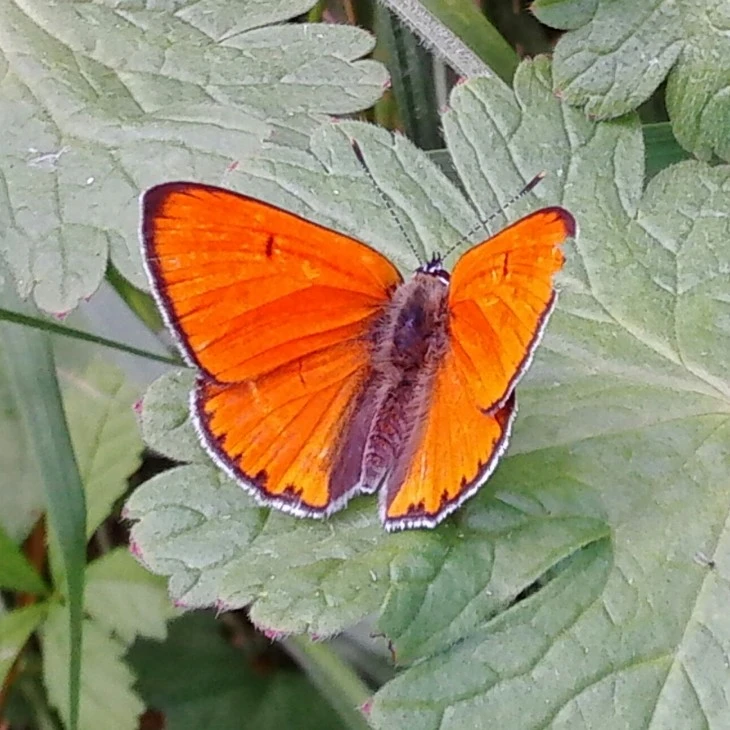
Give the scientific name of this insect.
Lycaena dispar
